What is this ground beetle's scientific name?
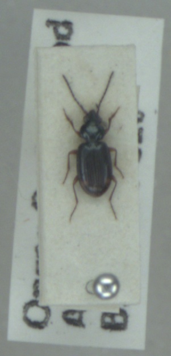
Bembidion lunulatum
